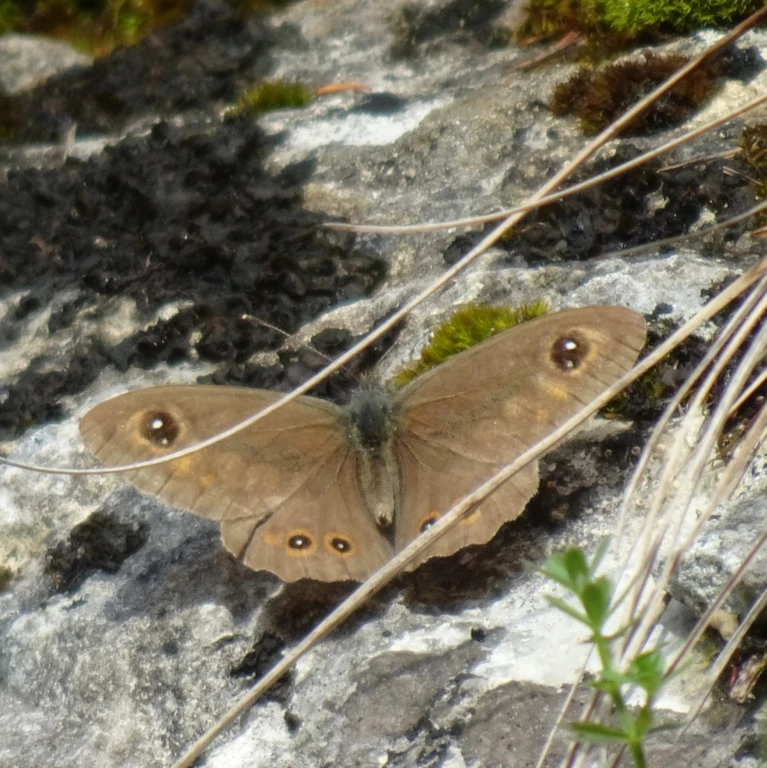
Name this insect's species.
Lasiommata maera (also Pararge maera)
